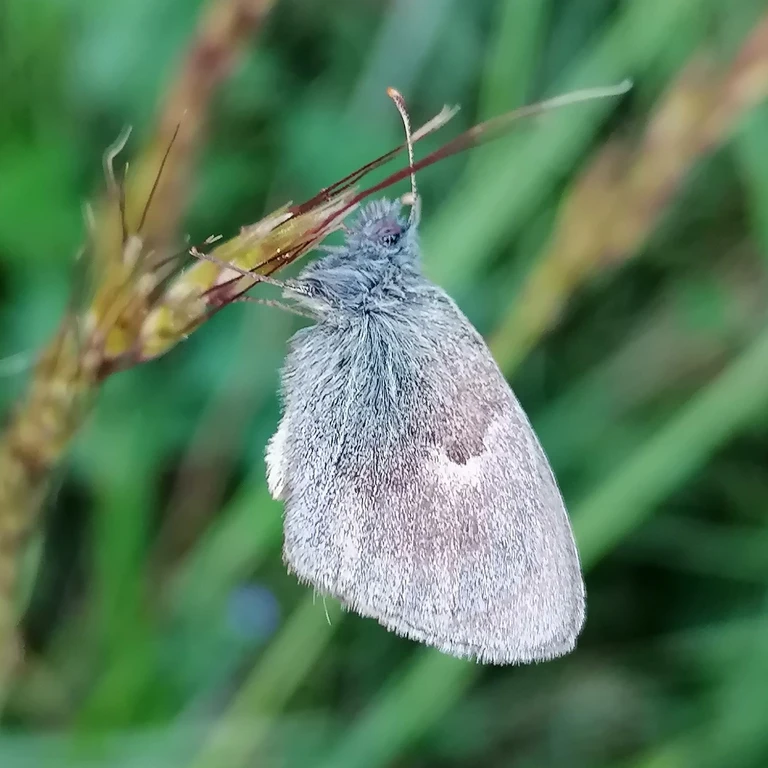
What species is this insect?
Coenonympha pamphilus
